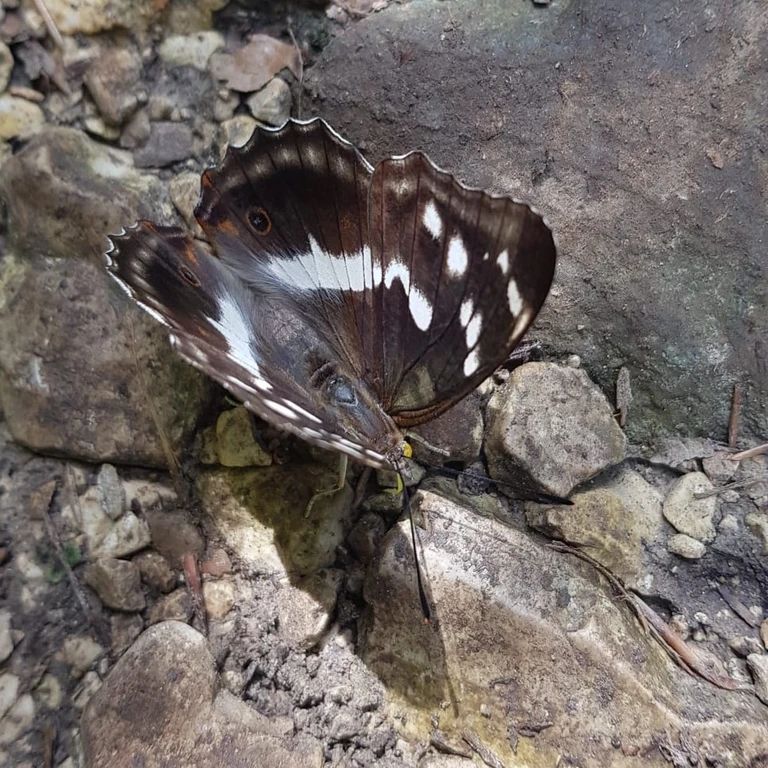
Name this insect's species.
Apatura iris
